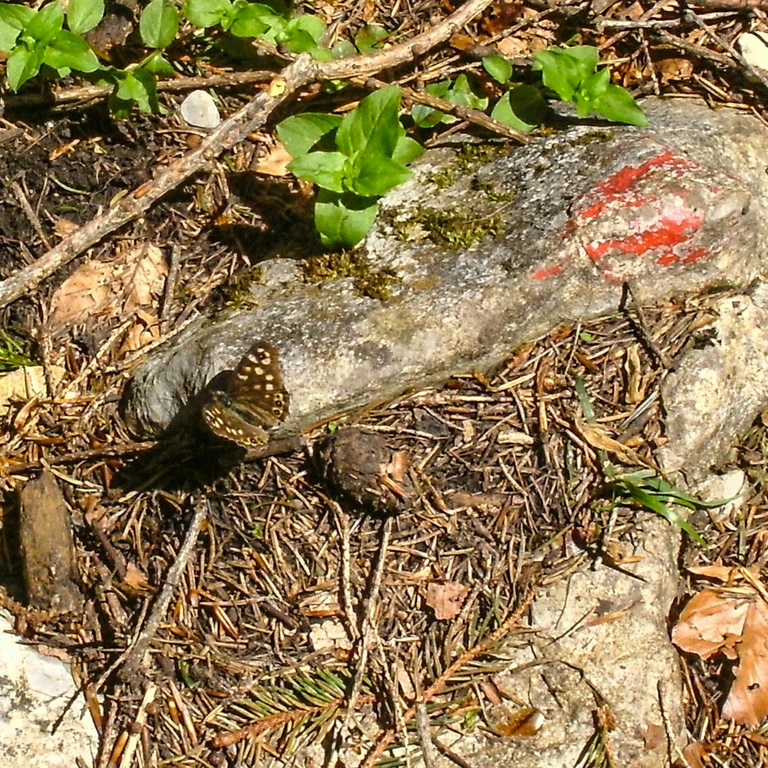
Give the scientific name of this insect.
Pararge aegeria
